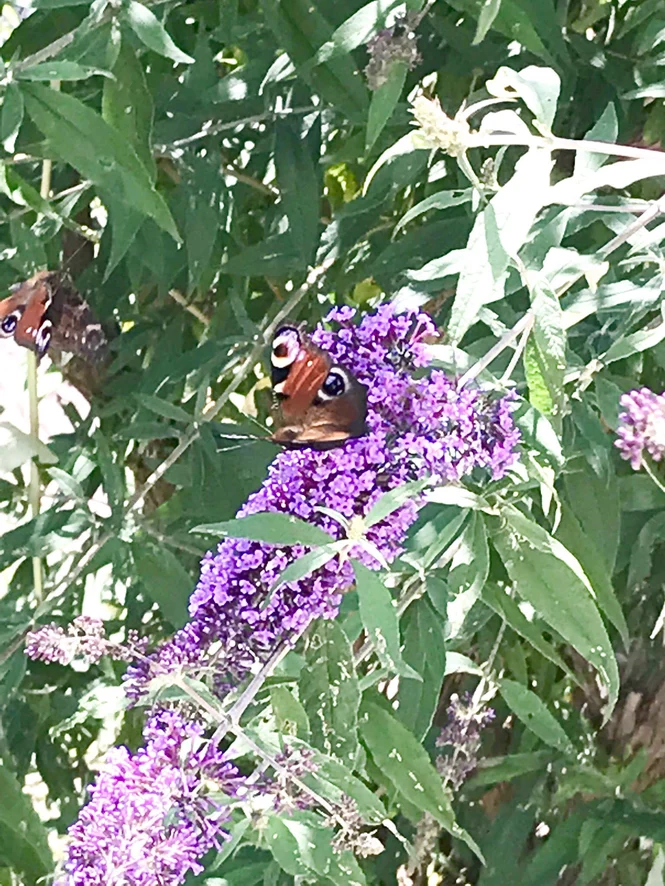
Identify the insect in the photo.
Aglais io
